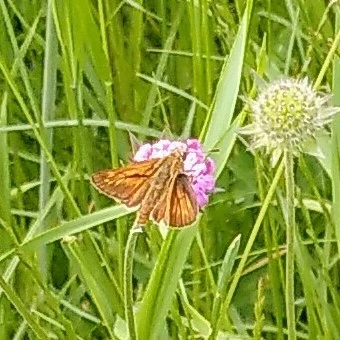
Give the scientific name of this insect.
Ochlodes sylvanus (also Ochlodes venata)
